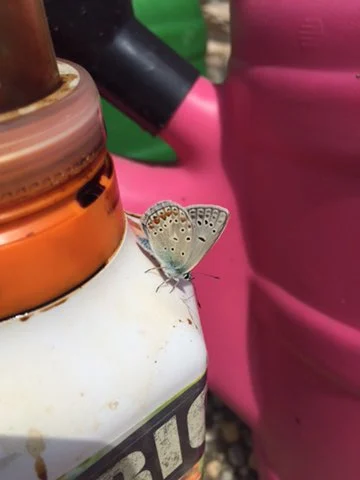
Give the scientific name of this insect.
Polyommatus icarus
